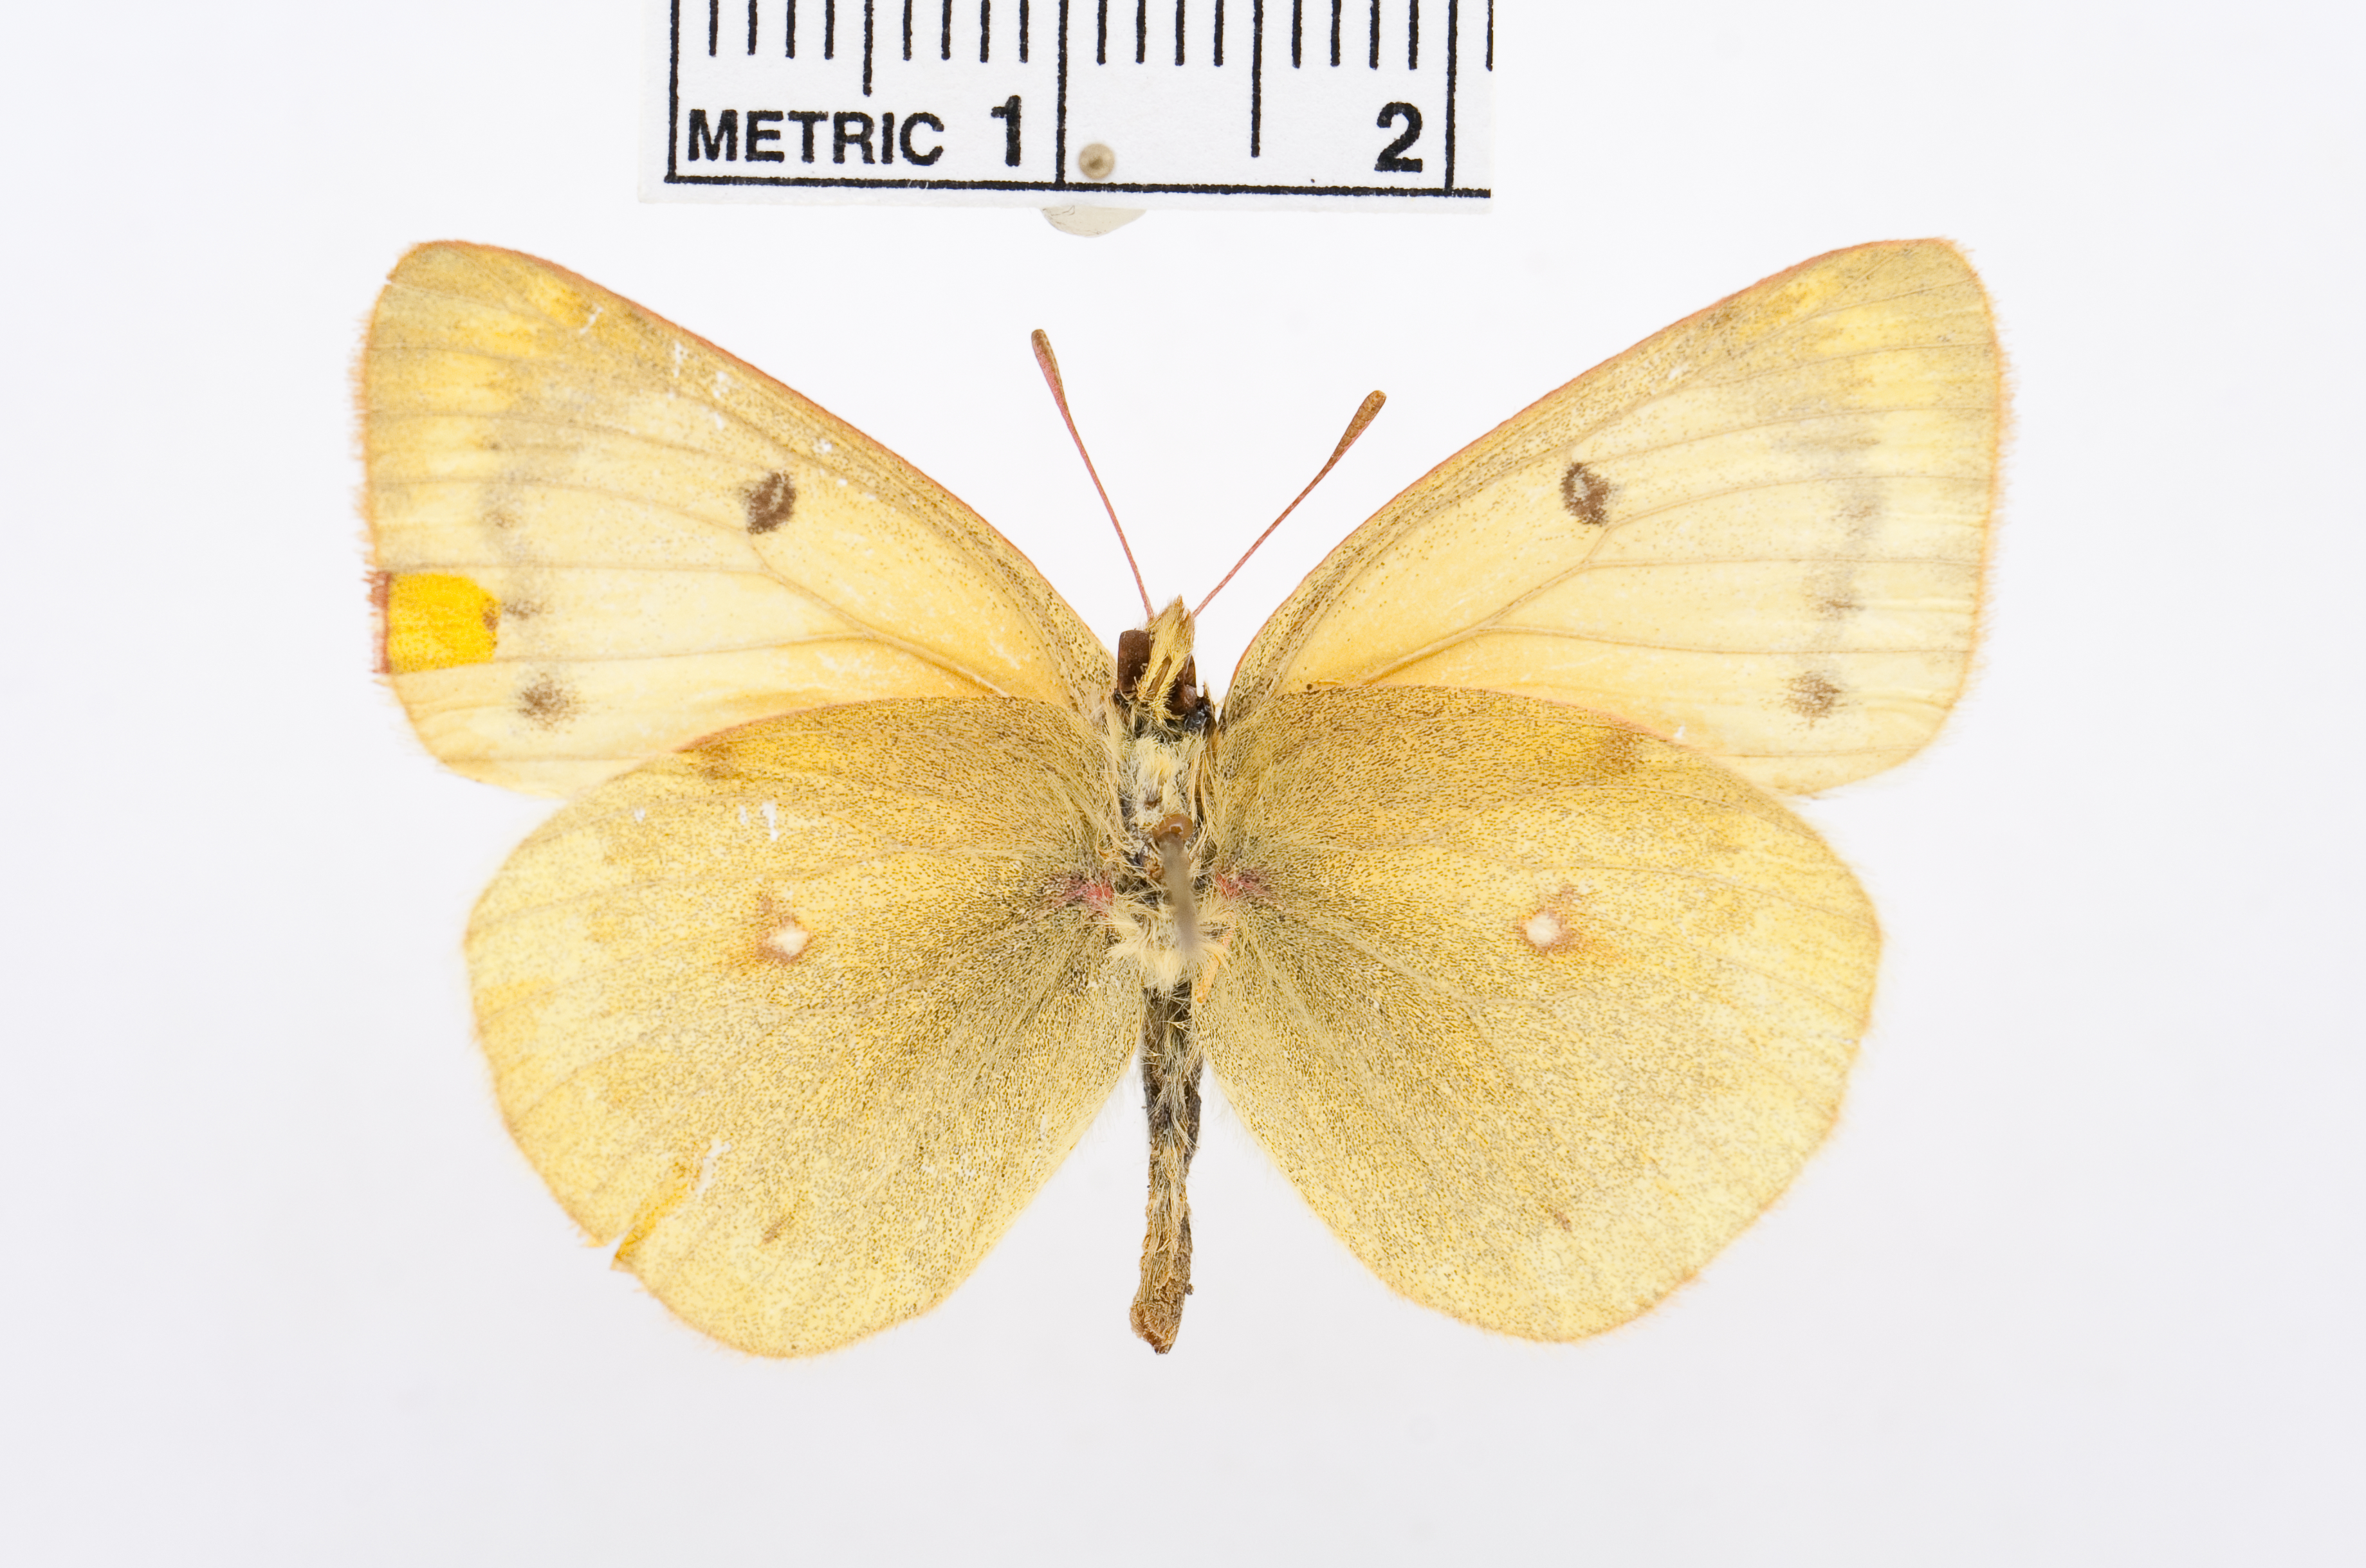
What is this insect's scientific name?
Colias montium
